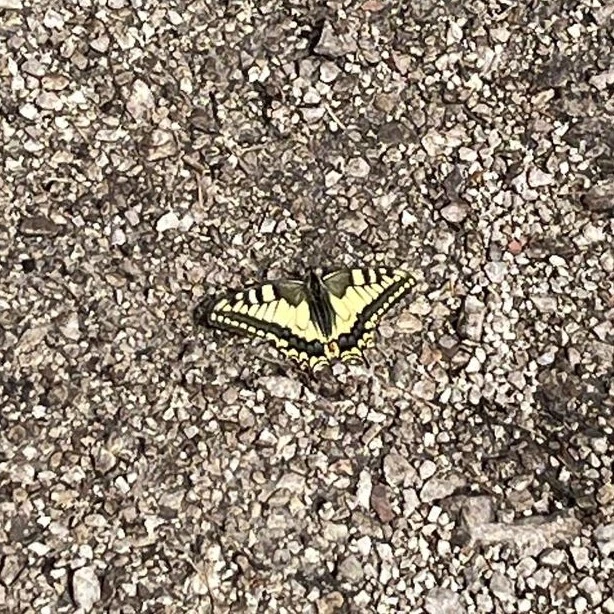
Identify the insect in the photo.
Papilio machaon
